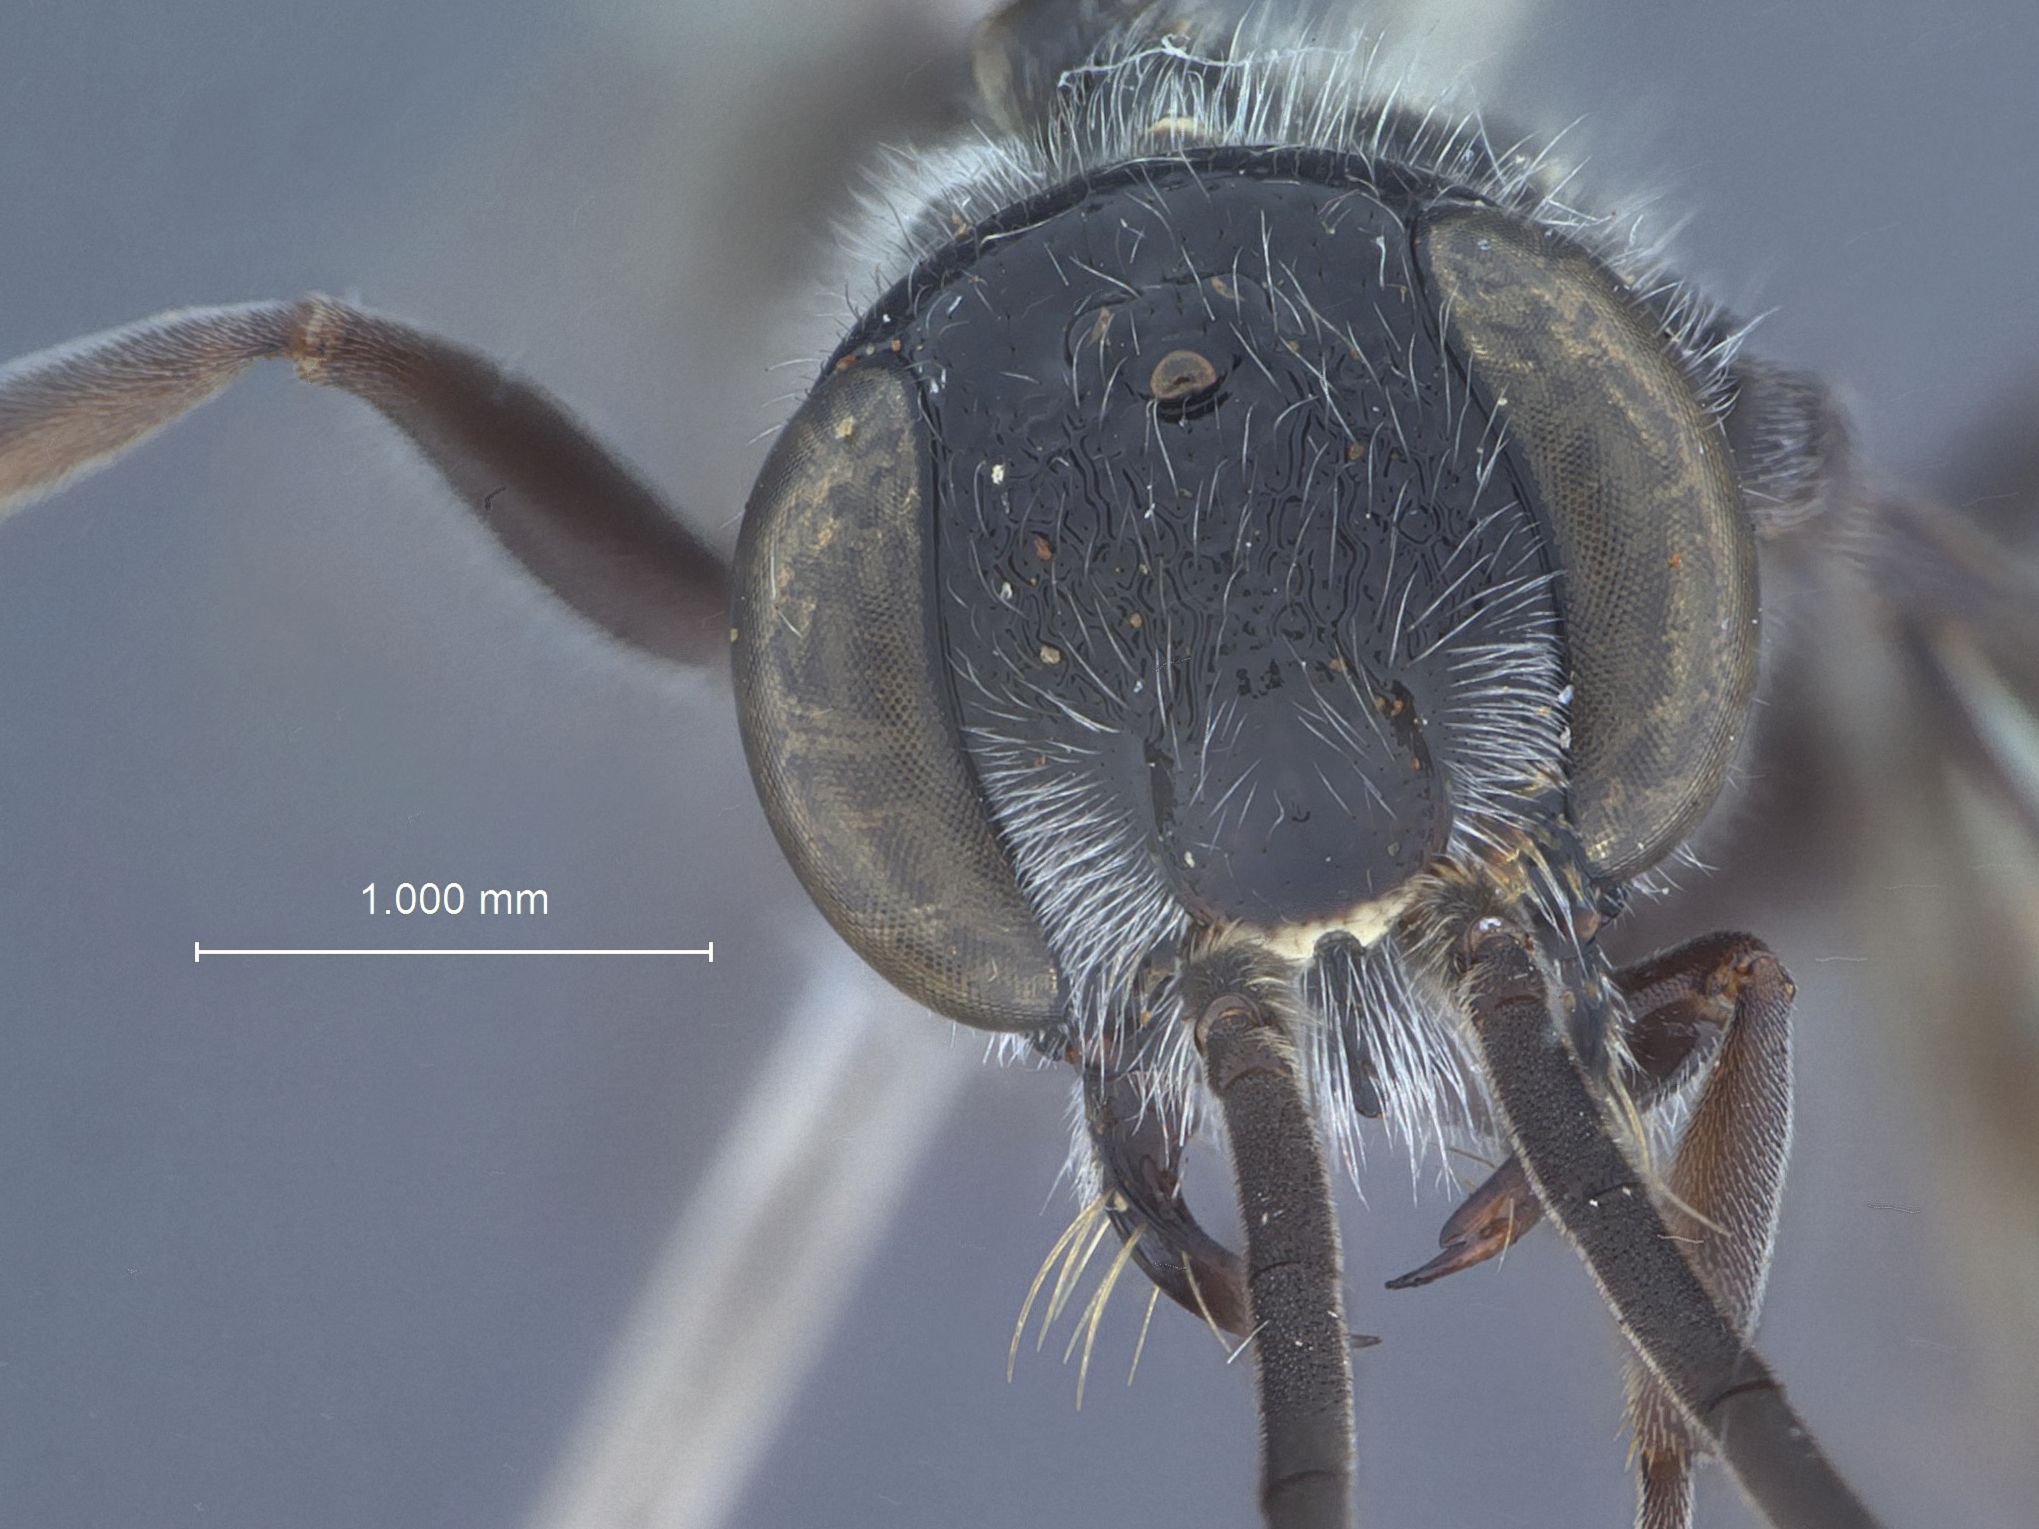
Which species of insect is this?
Dolichurus aposanus
